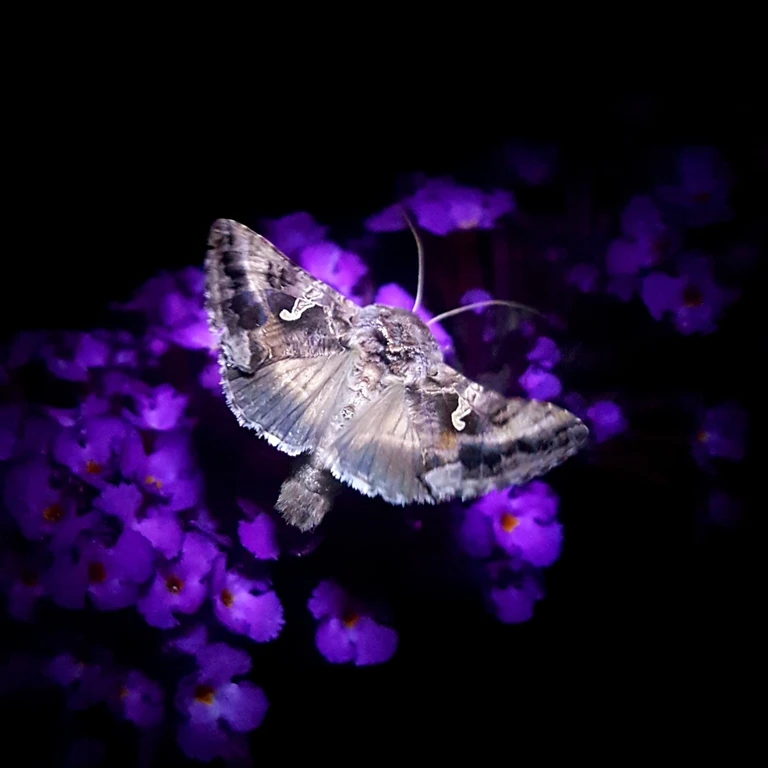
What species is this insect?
Autographa gamma
